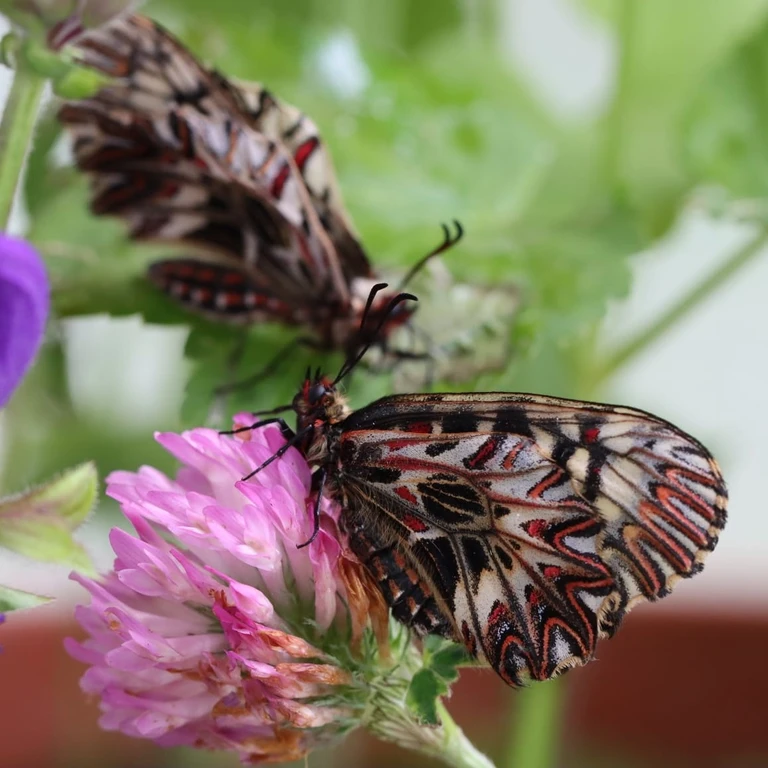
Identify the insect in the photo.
Zerynthia polyxena
